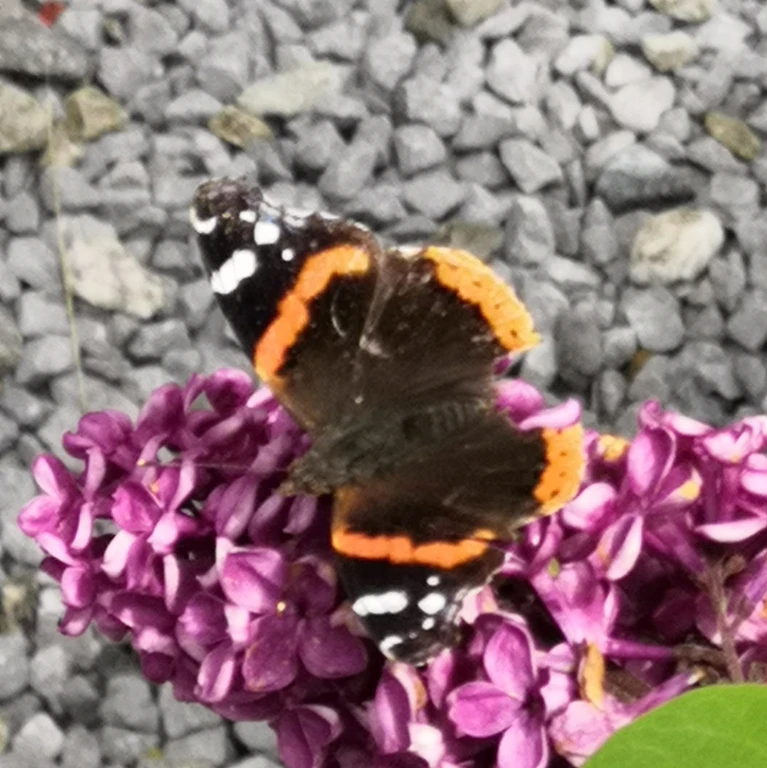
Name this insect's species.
Vanessa atalanta
